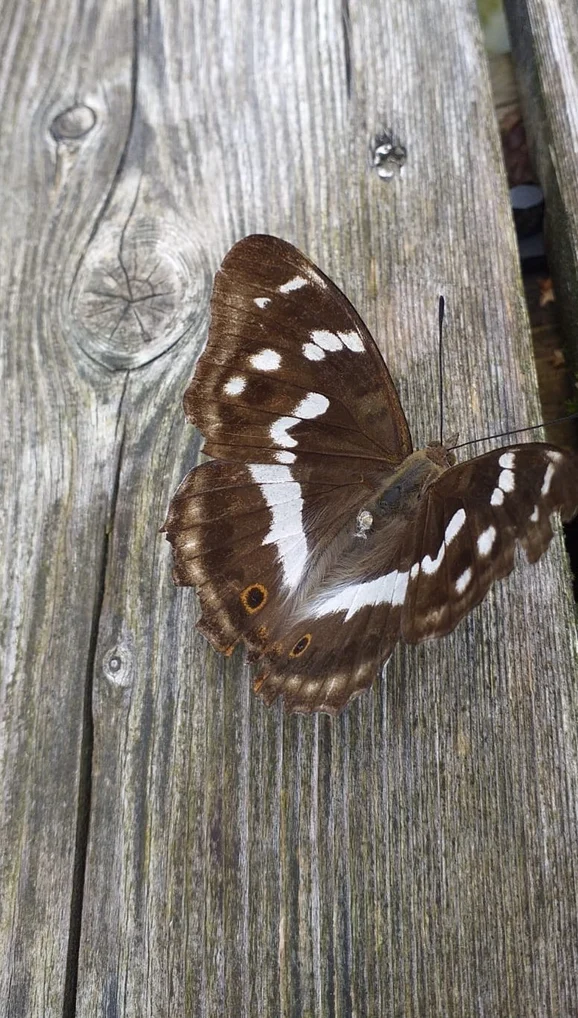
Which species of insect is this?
Apatura iris
